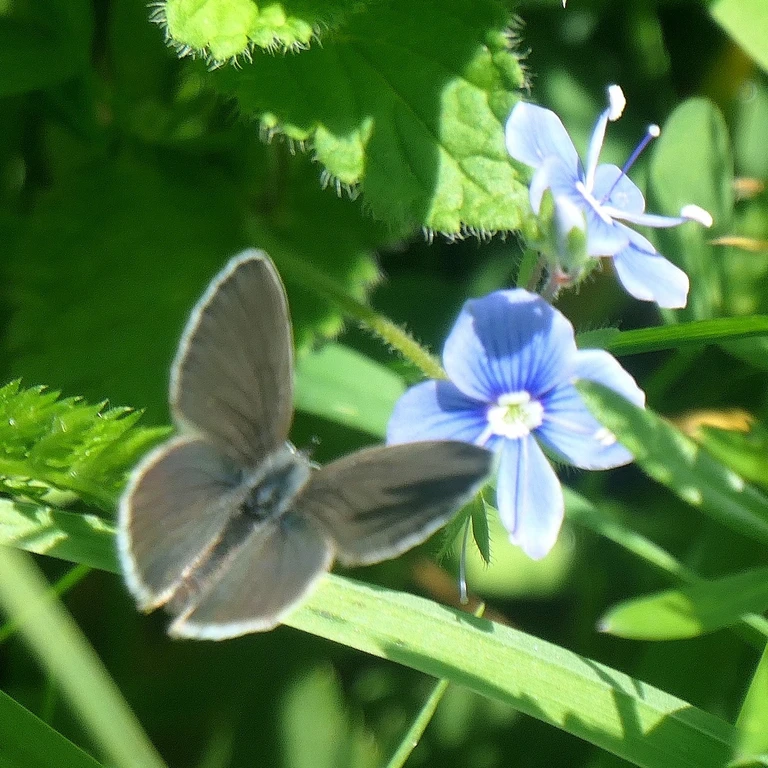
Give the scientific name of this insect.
Cupido minimus
